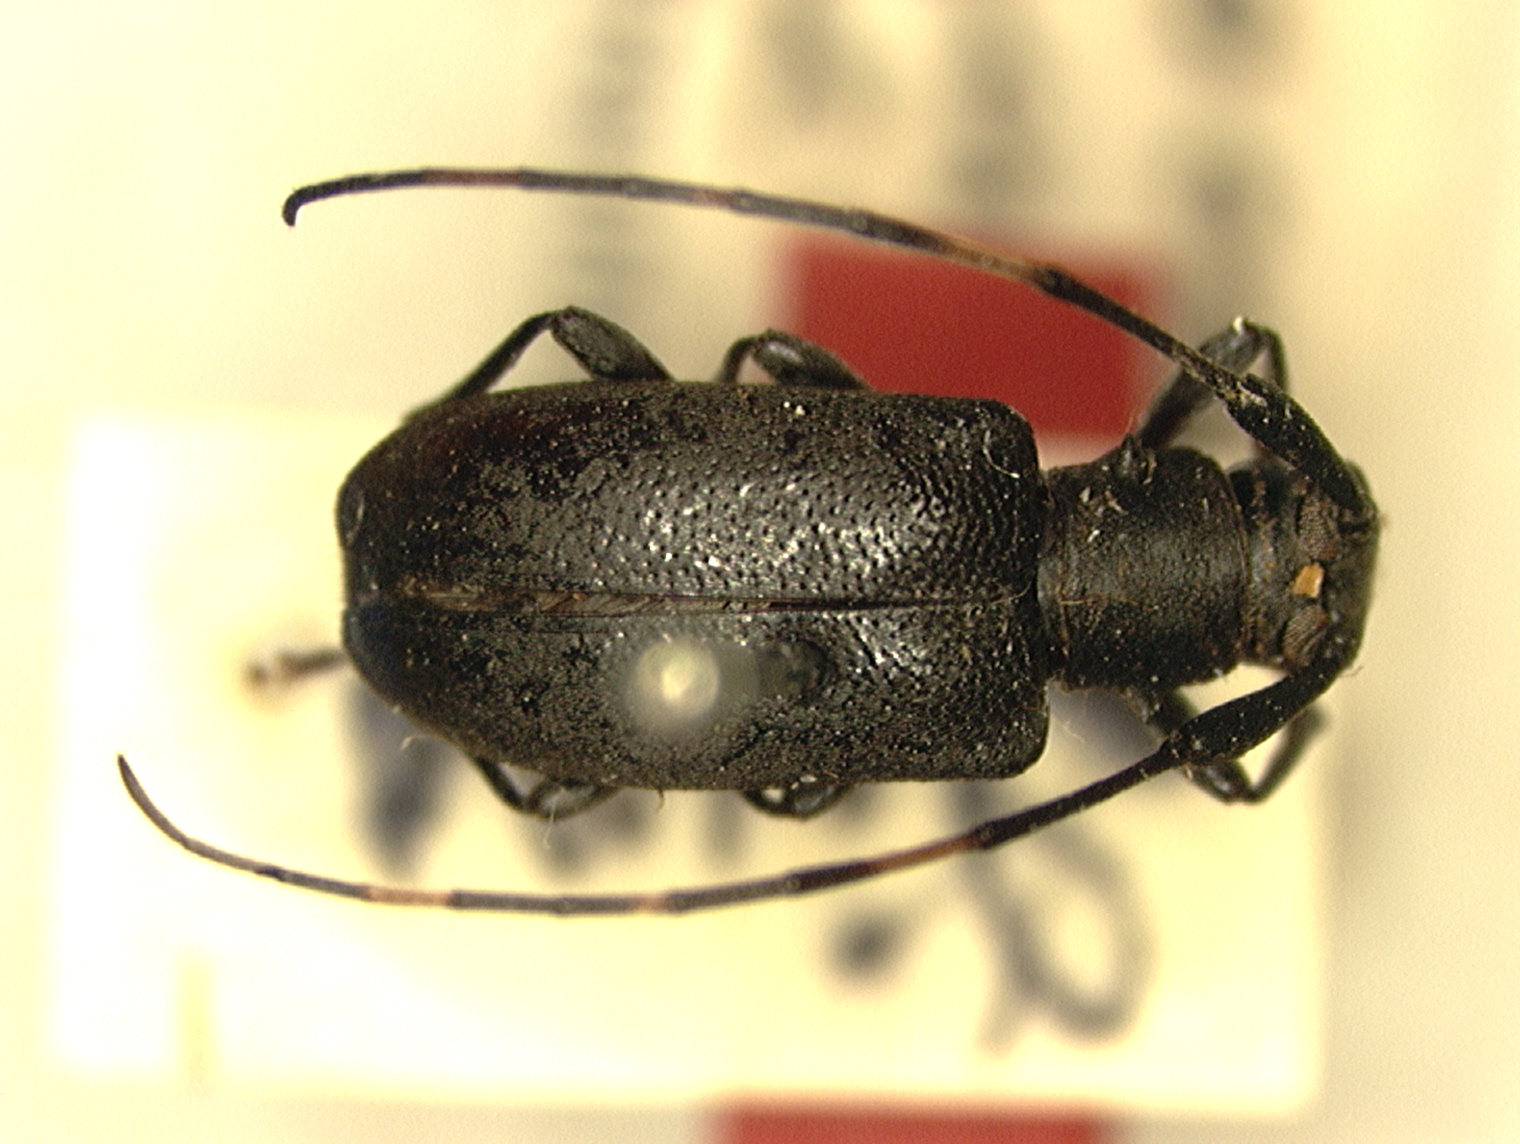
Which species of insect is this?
Docus niger (also Planodema niger)
